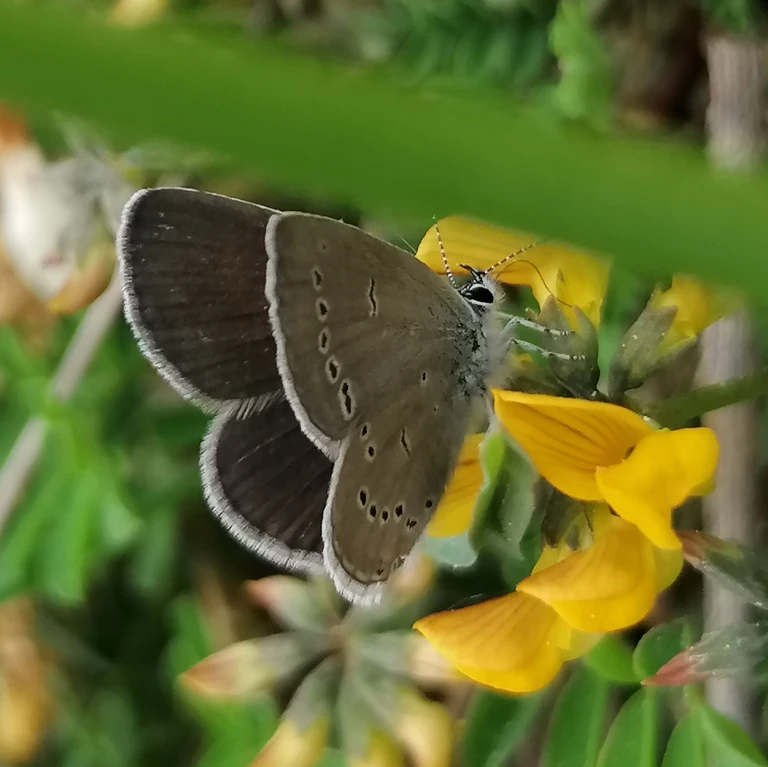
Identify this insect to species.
Cupido minimus
